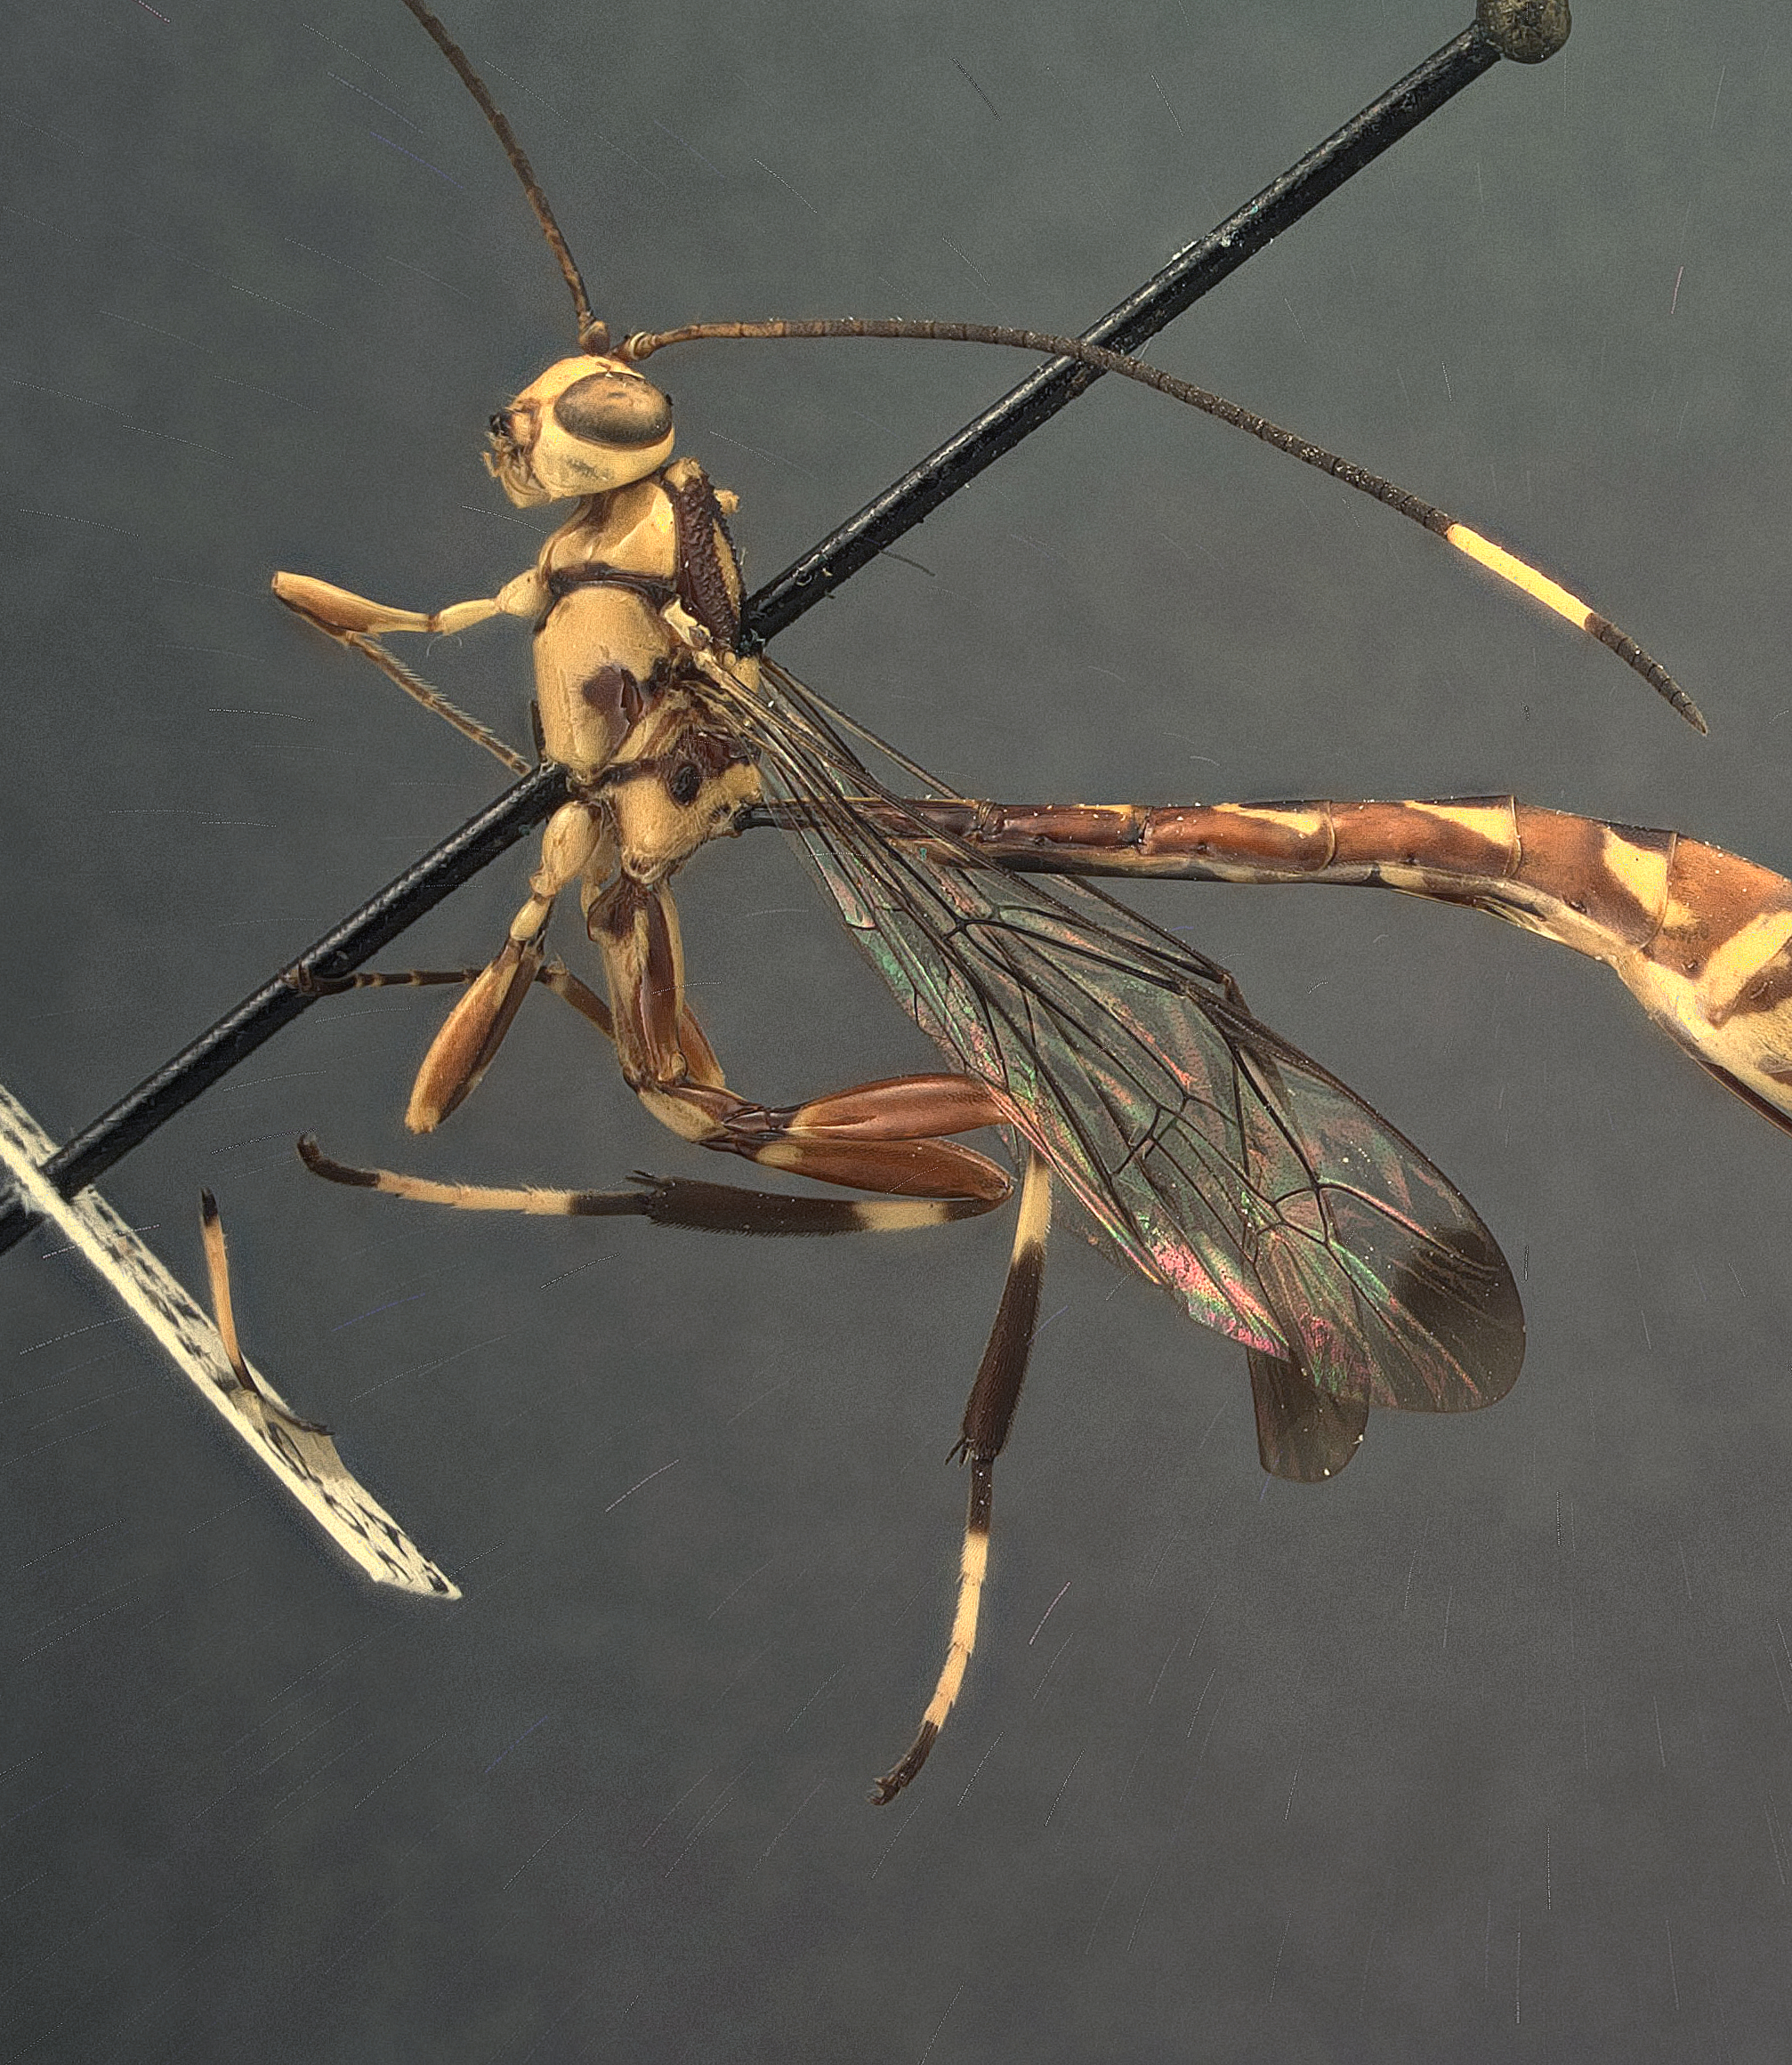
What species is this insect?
Apechoneura tricolor
